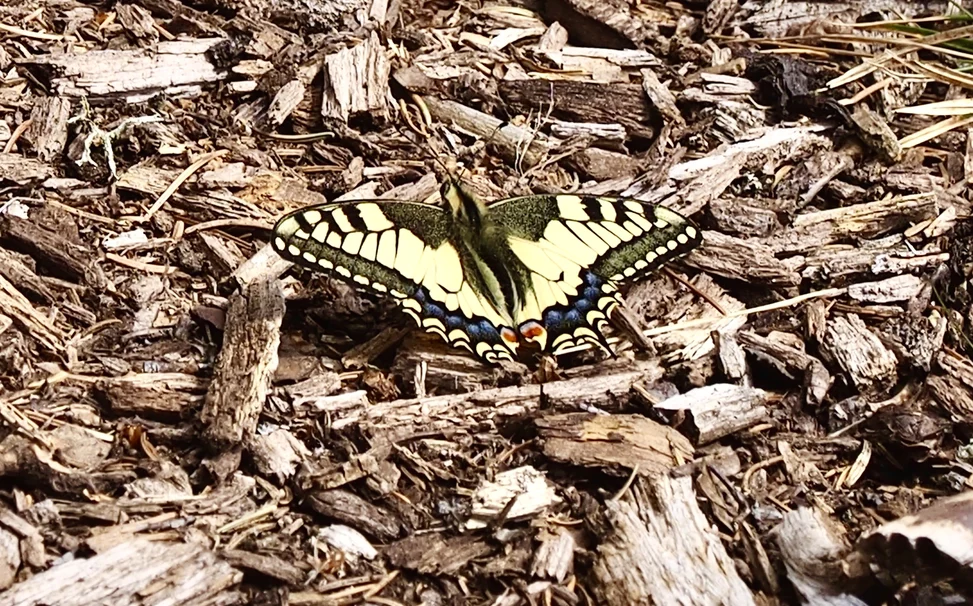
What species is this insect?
Papilio machaon
